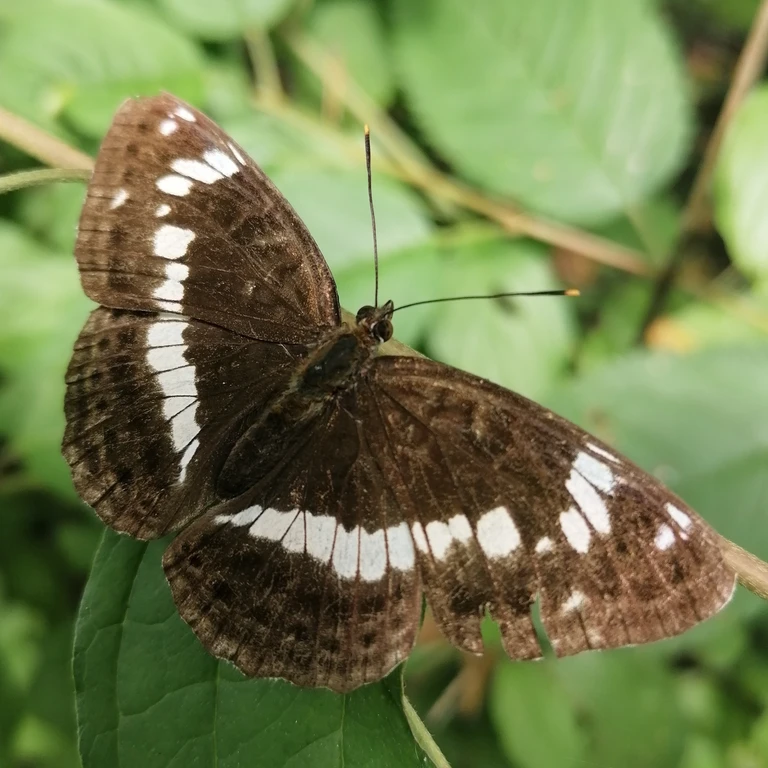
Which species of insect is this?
Limenitis camilla (also Ladoga camilla)
